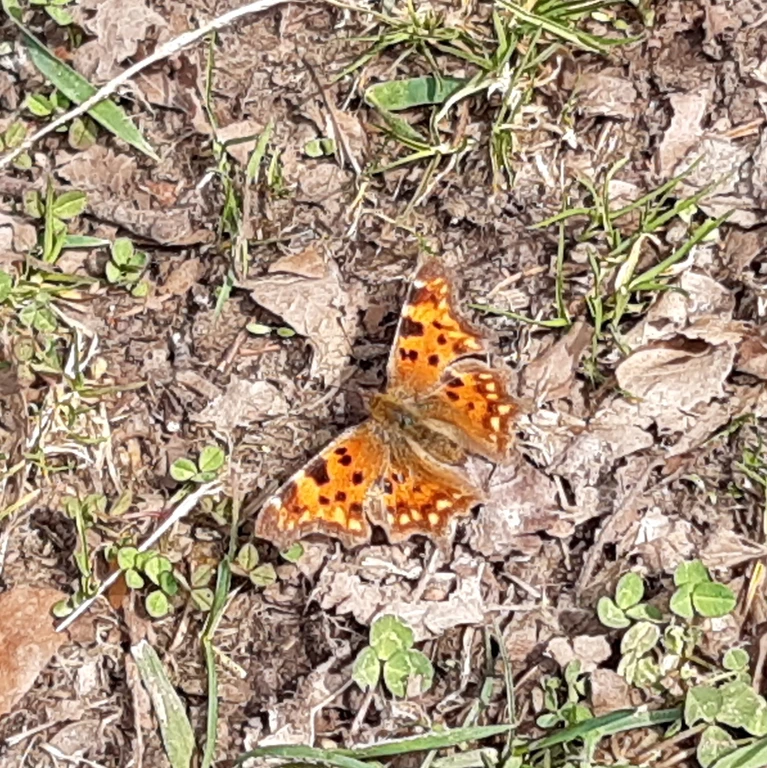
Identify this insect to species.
Polygonia c-album
